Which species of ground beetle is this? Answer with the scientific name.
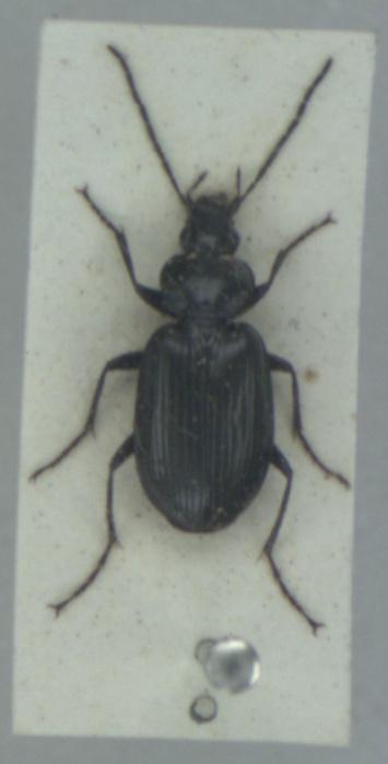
Agonum emarginatum
